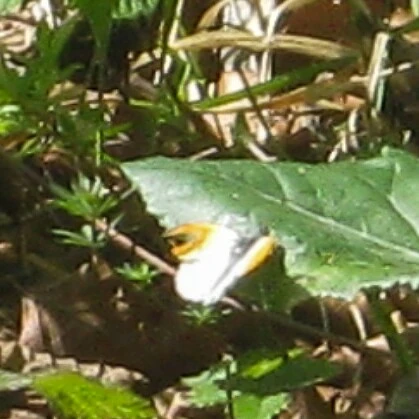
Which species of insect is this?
Anthocharis cardamines
